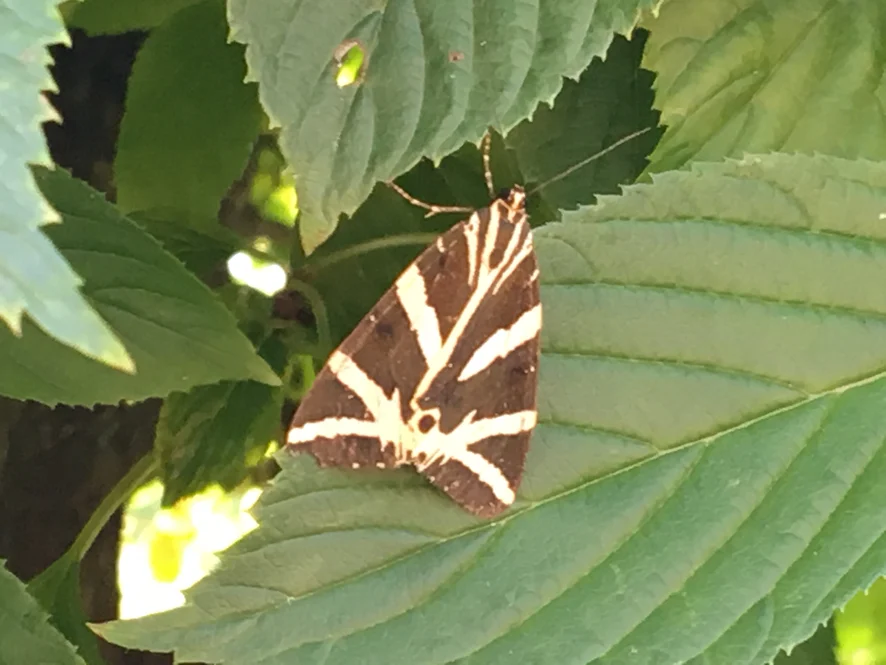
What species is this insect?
Euplagia quadripunctaria
